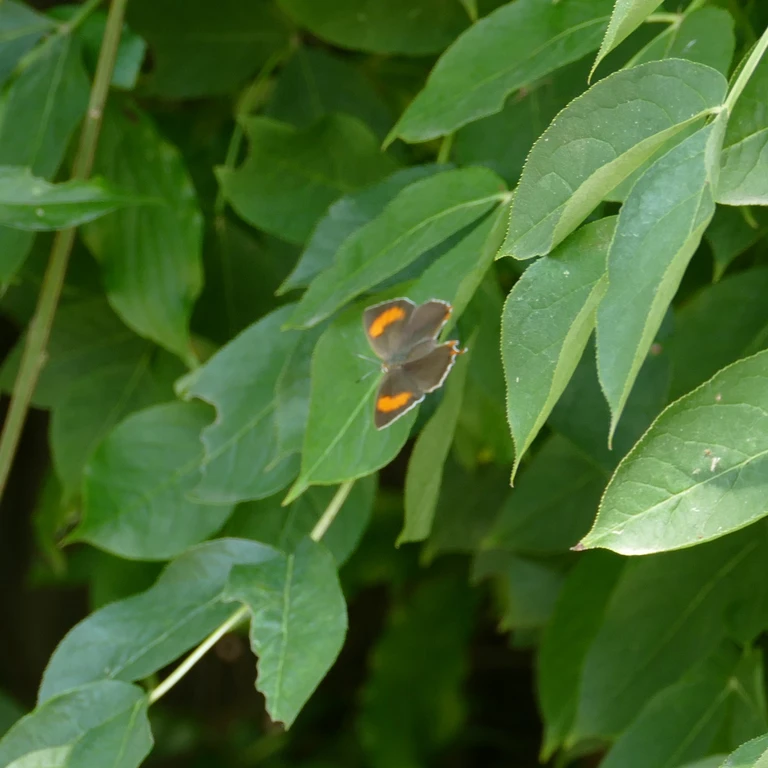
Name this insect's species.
Thecla betulae
